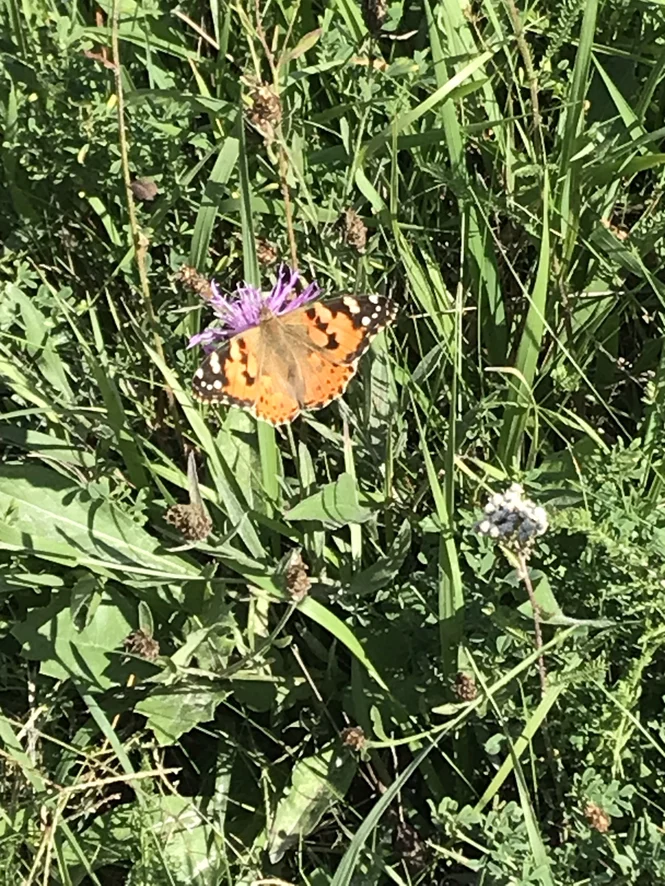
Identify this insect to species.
Vanessa cardui
